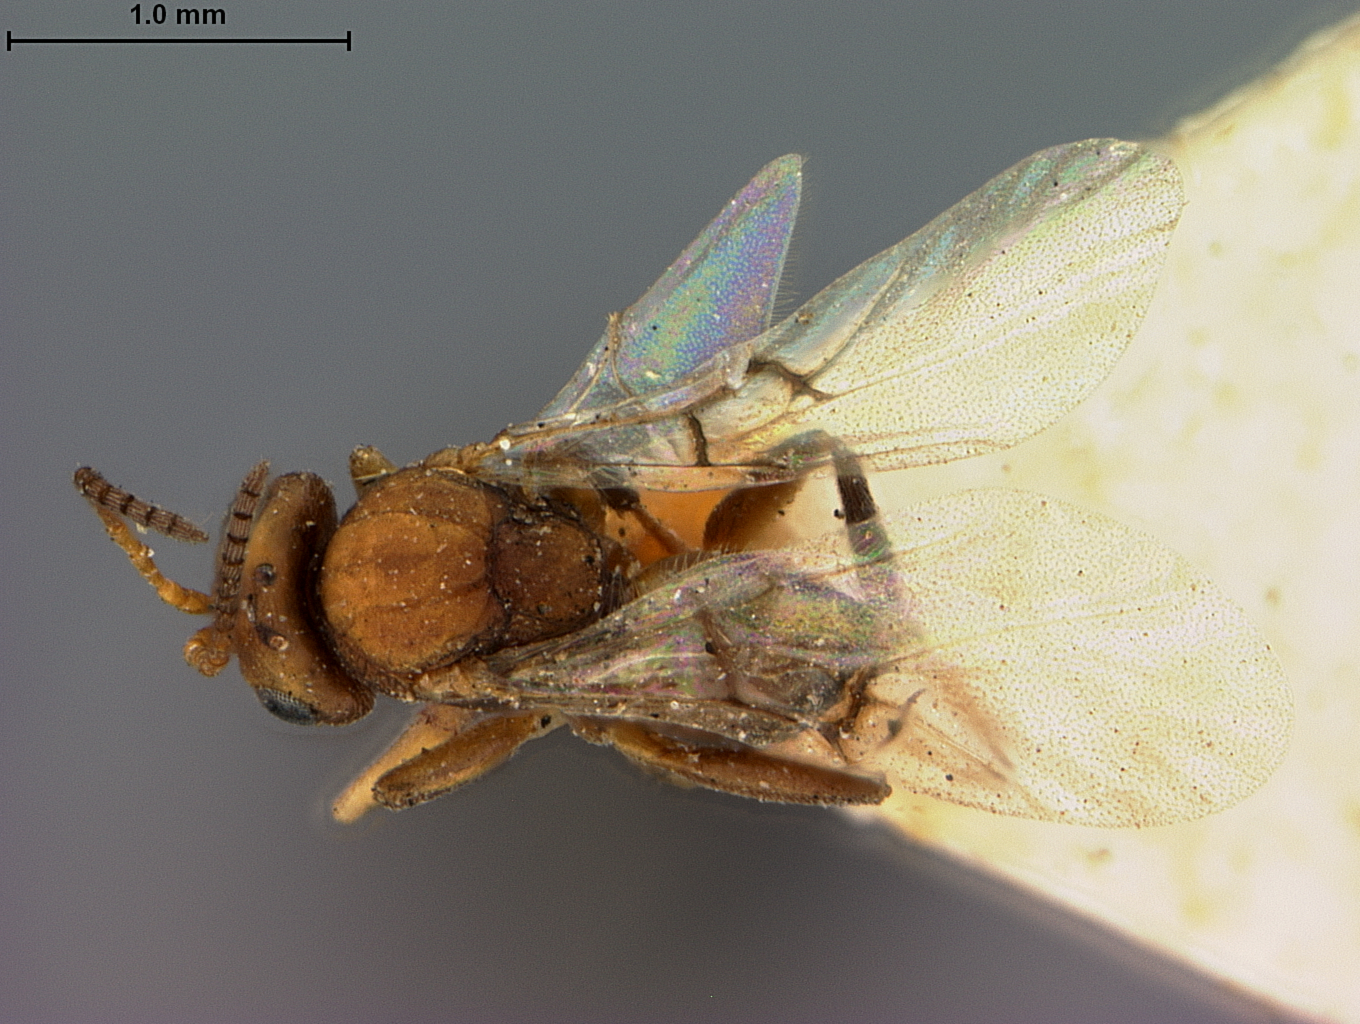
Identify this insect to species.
Andricus congregatus
